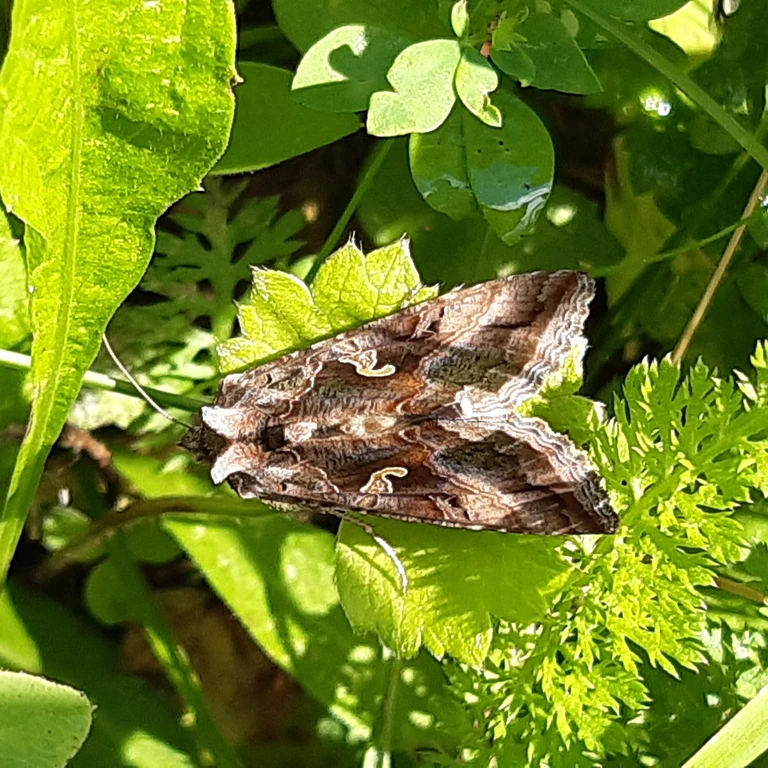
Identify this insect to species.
Autographa gamma
